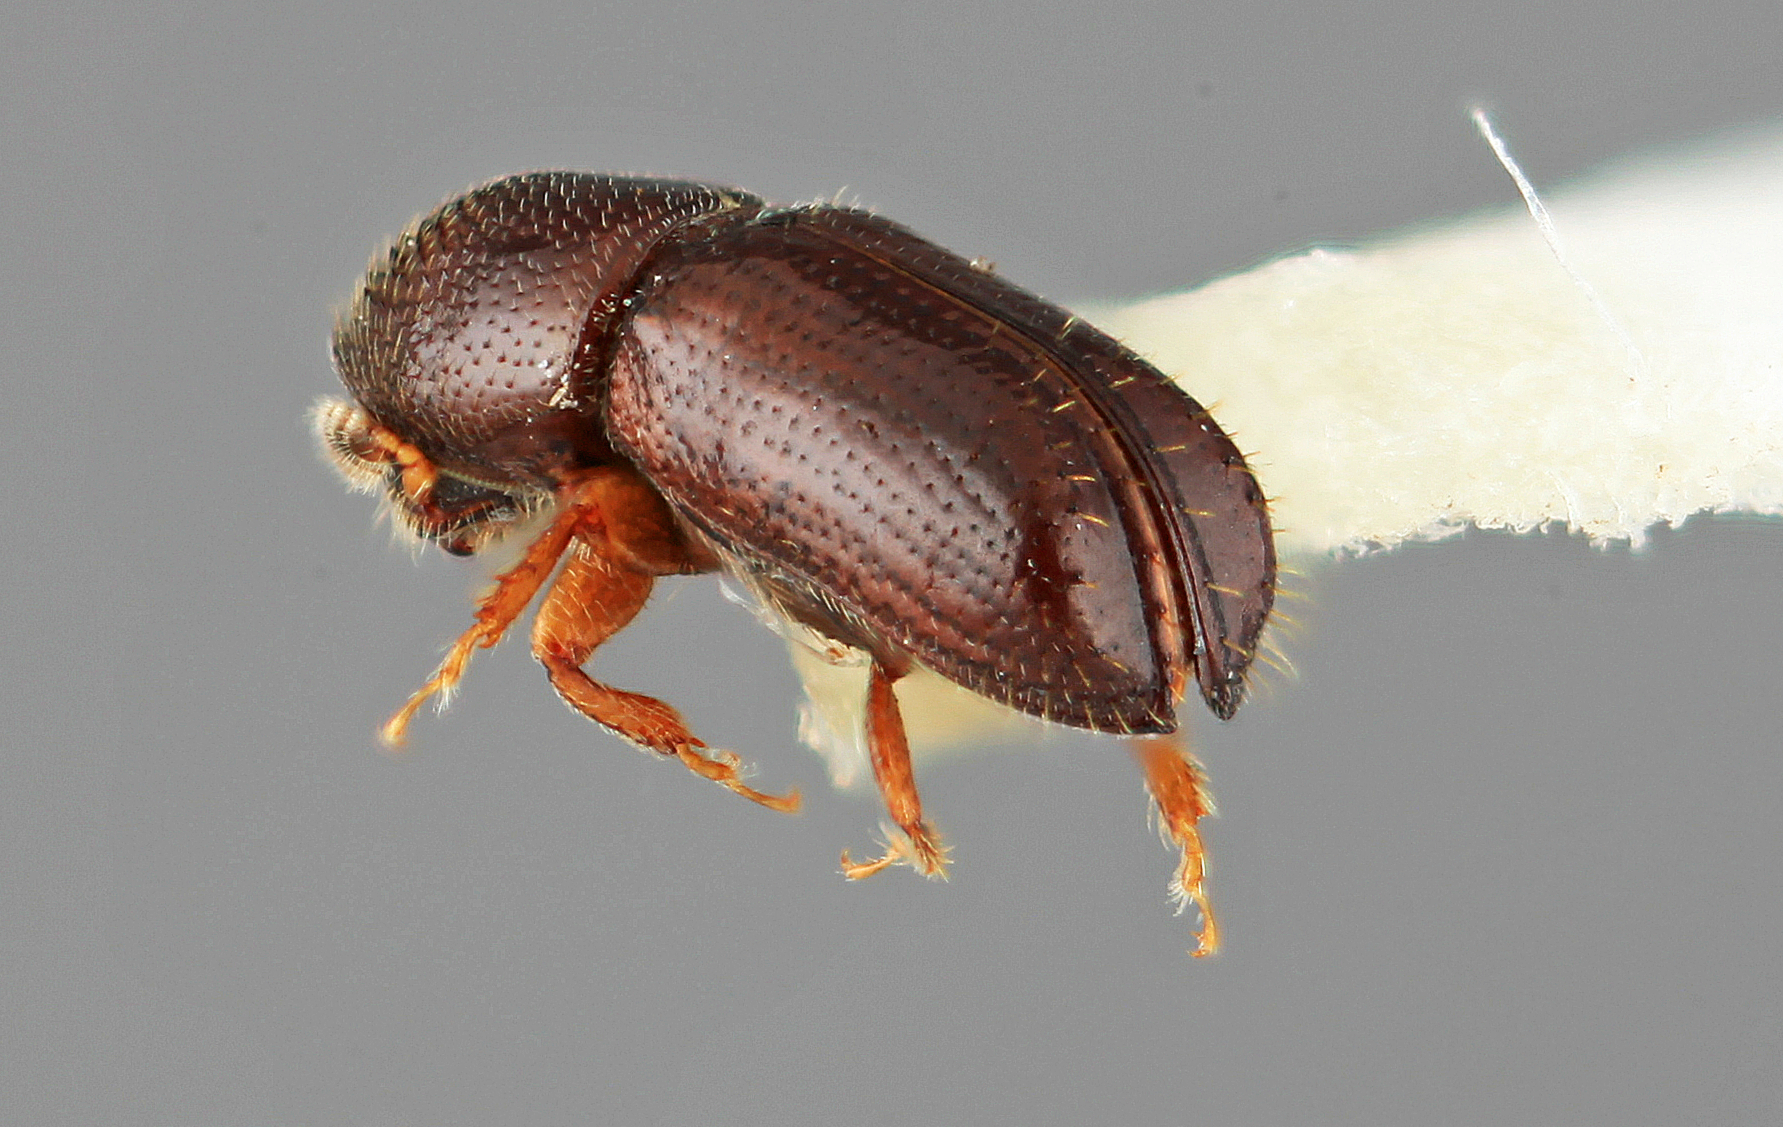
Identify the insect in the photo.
Pityophthorus opacifrons
